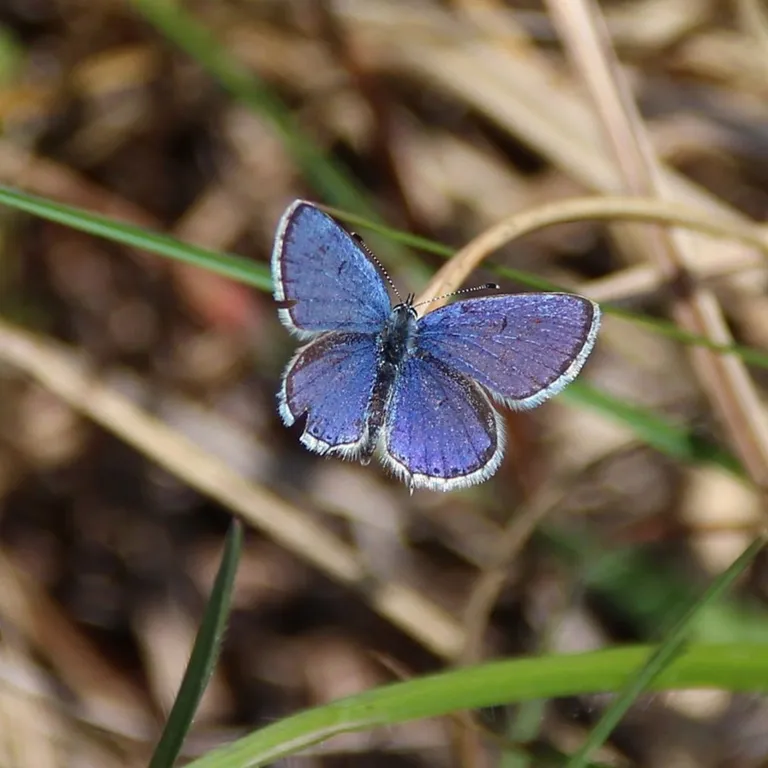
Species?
Cupido argiades (also Elkalyce argiades)
